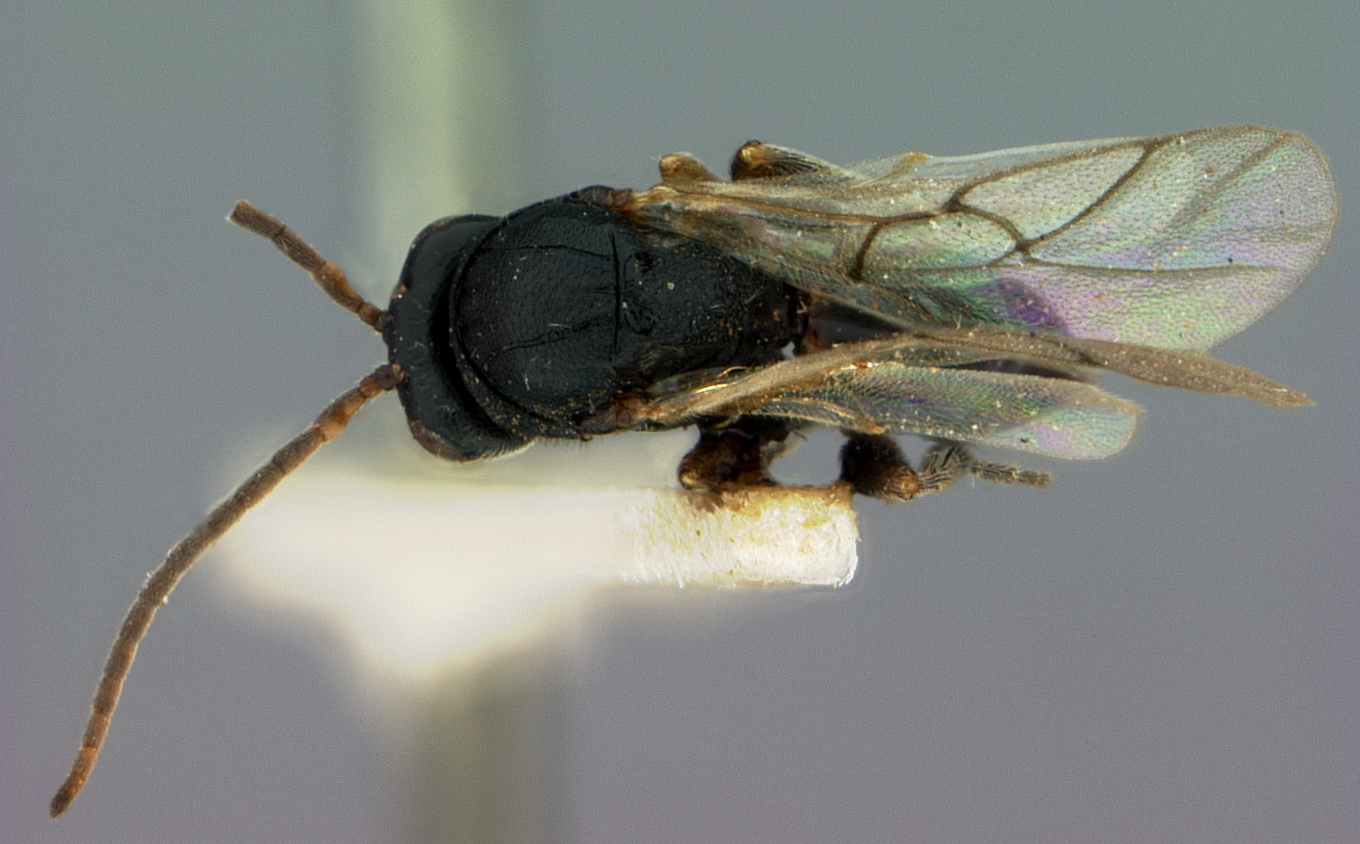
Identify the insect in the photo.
Euceroptres whartoni
